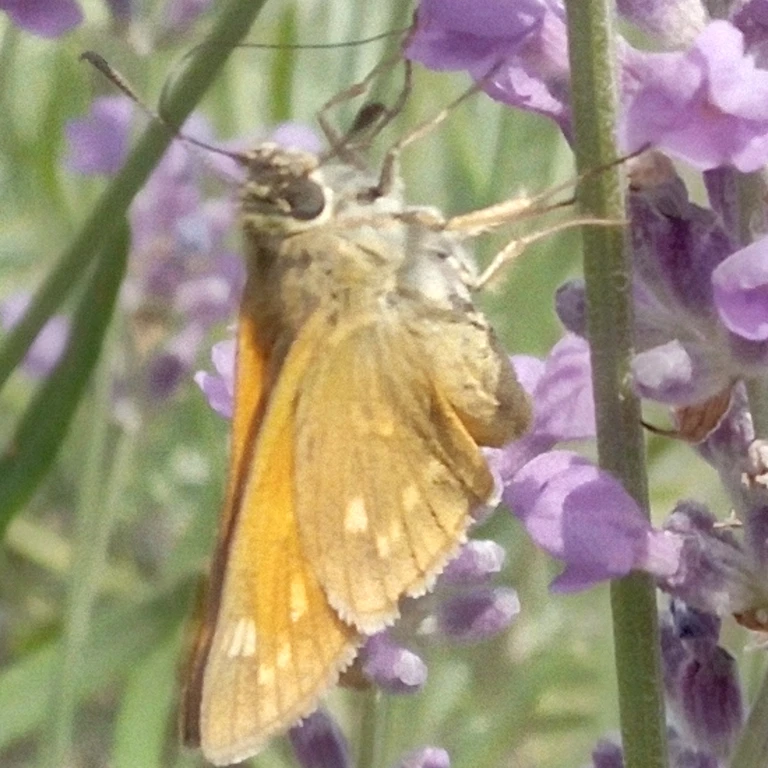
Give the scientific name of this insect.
Ochlodes sylvanus (also Ochlodes venata)
